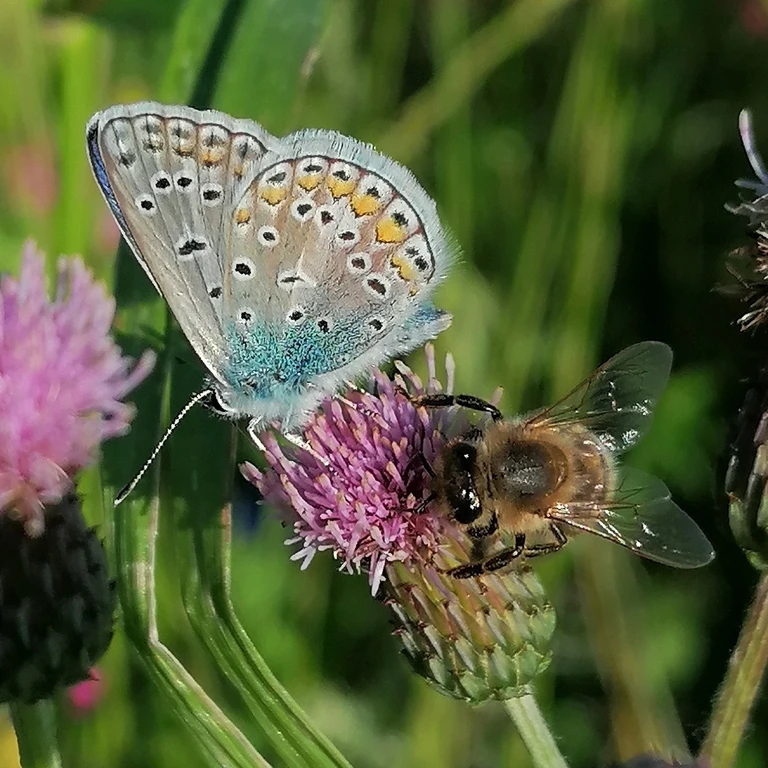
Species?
Polyommatus icarus
